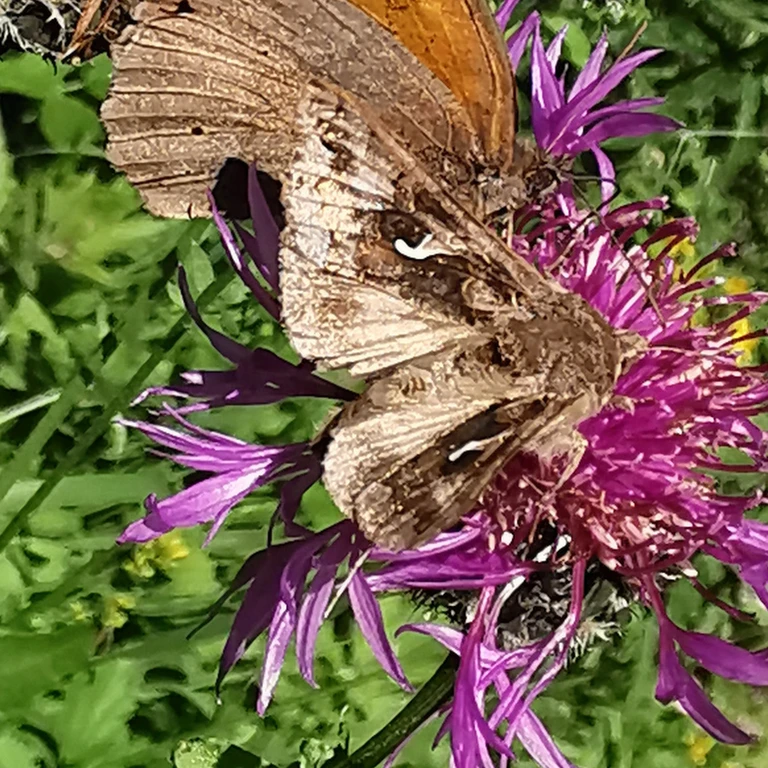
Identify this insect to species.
Autographa gamma
